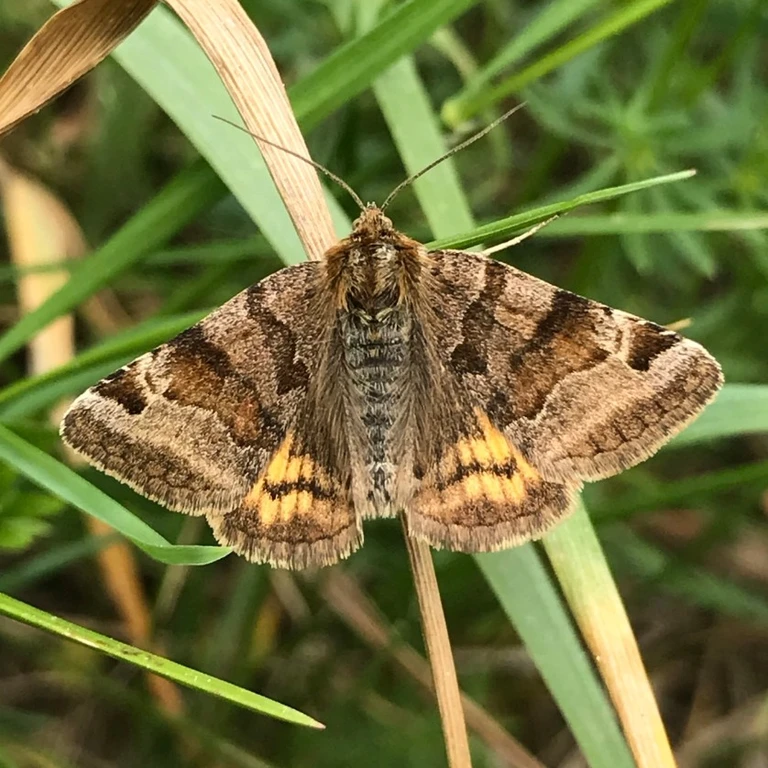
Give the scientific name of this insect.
Euclidia glyphica
